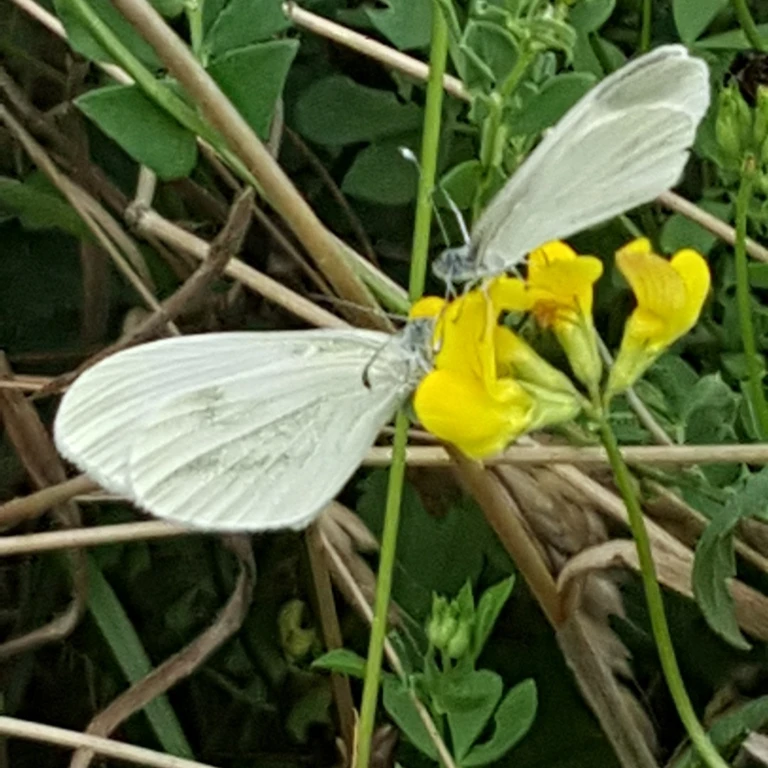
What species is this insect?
Leptidea sinapis/juvernica
